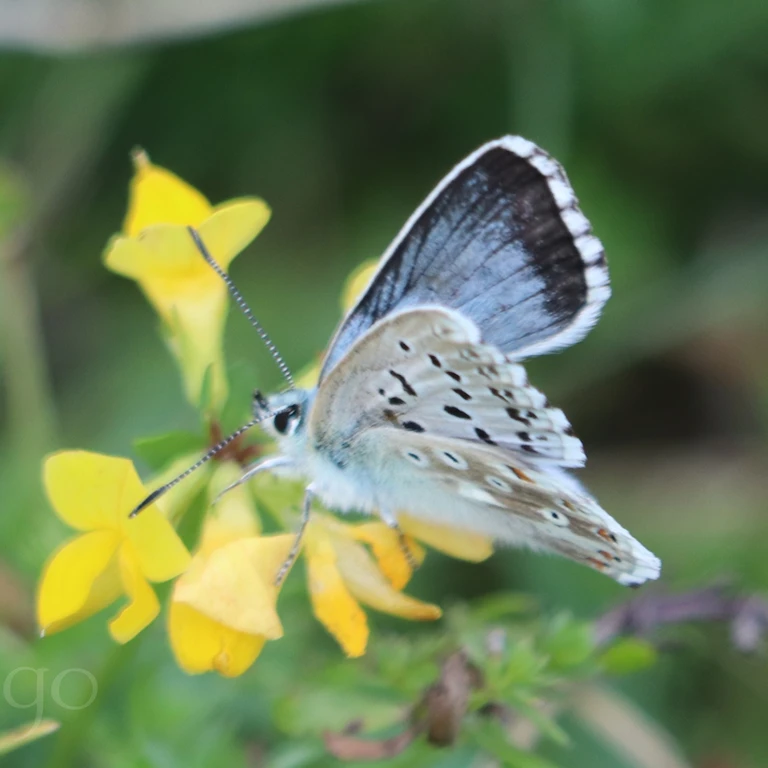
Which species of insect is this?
Lysandra coridon
